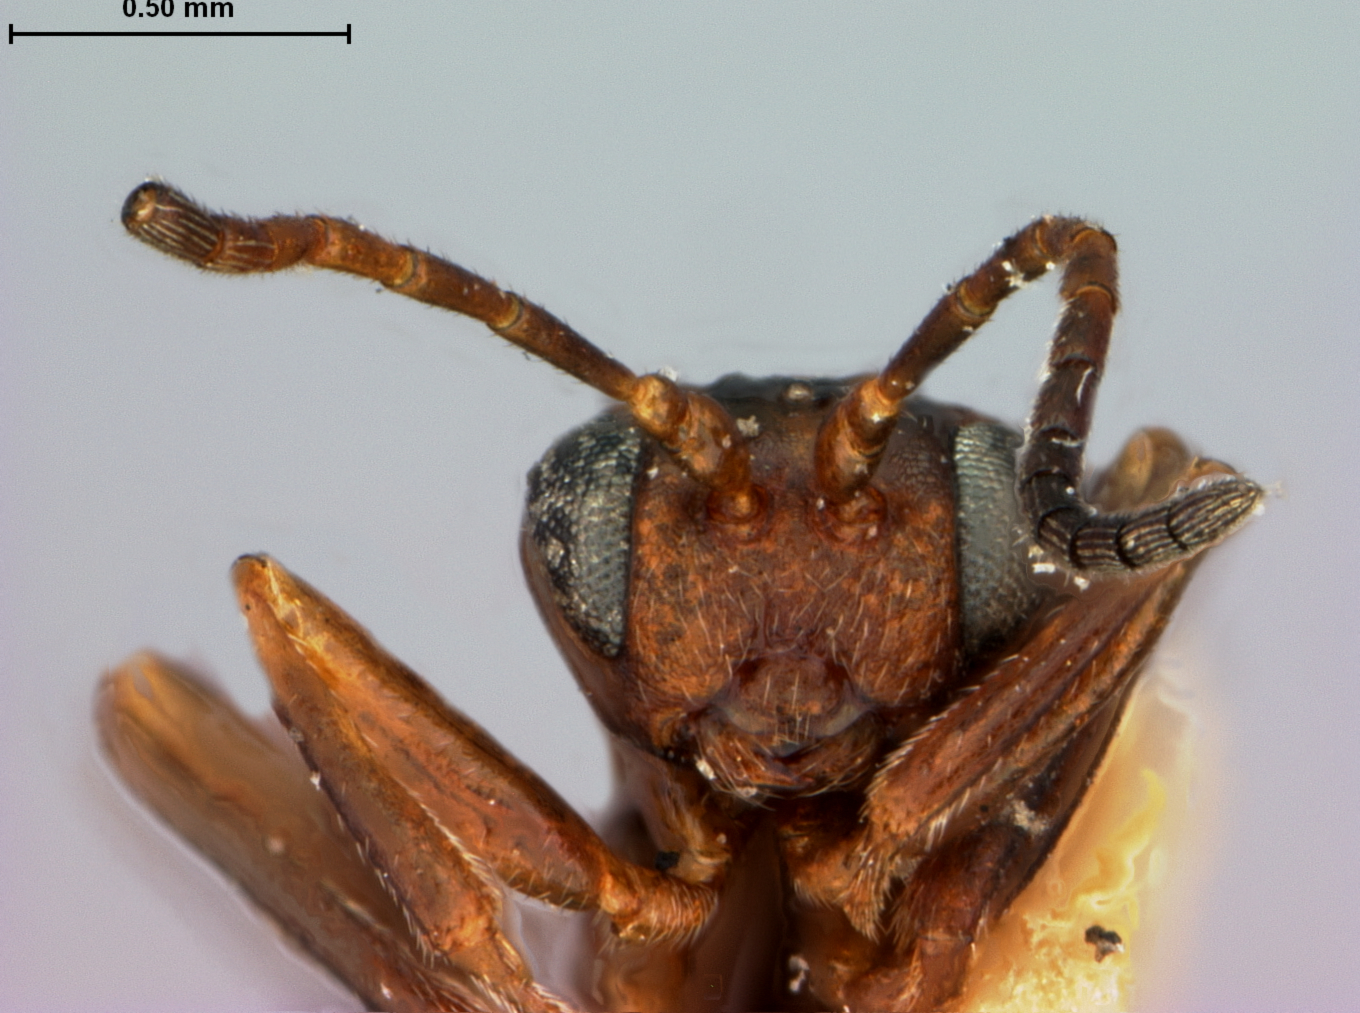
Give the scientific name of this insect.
Zopheroteras sphaerula
